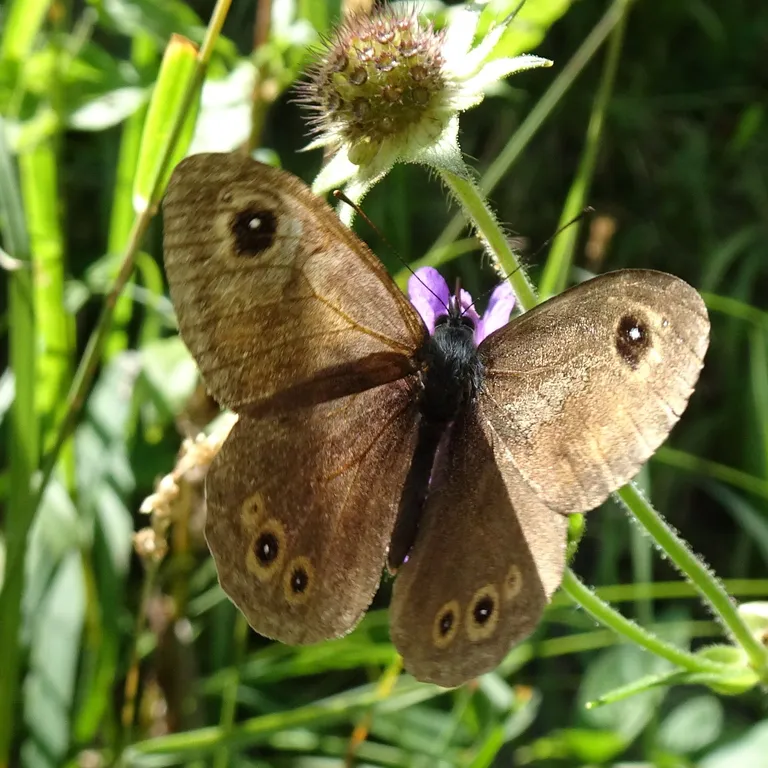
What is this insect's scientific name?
Lasiommata maera (also Pararge maera)
